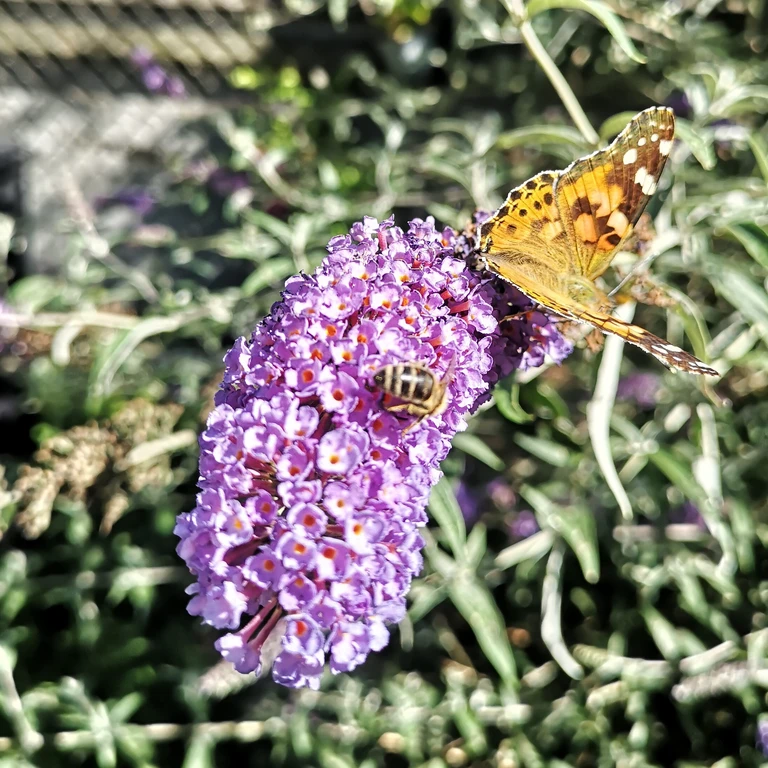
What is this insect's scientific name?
Vanessa cardui
